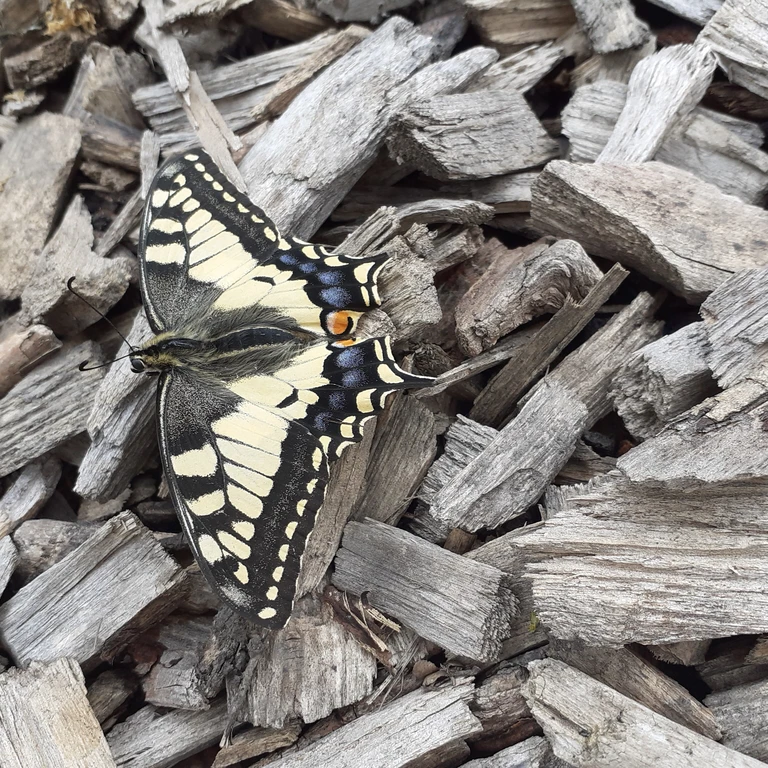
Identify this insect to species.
Papilio machaon
